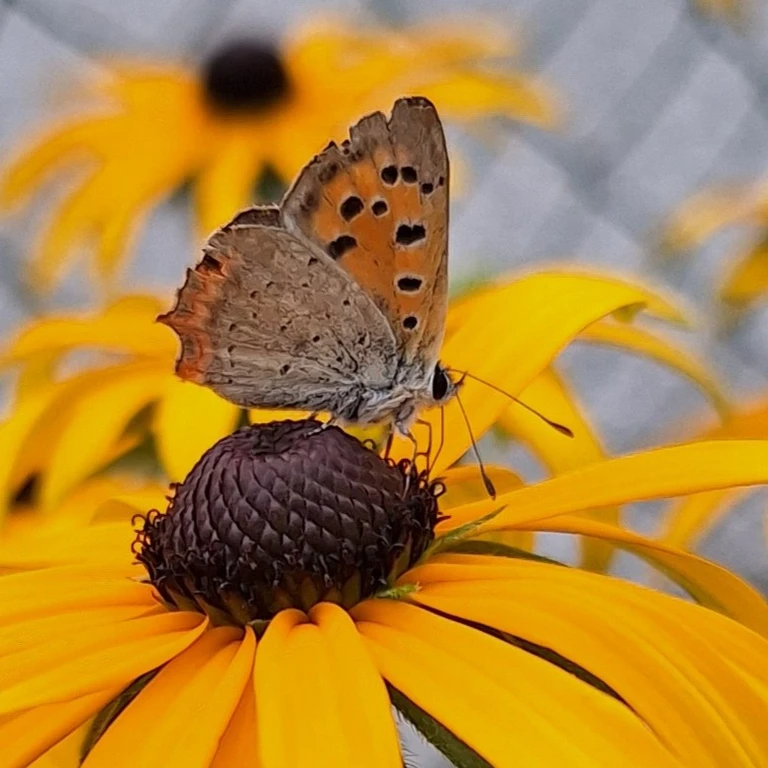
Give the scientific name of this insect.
Lycaena phlaeas
